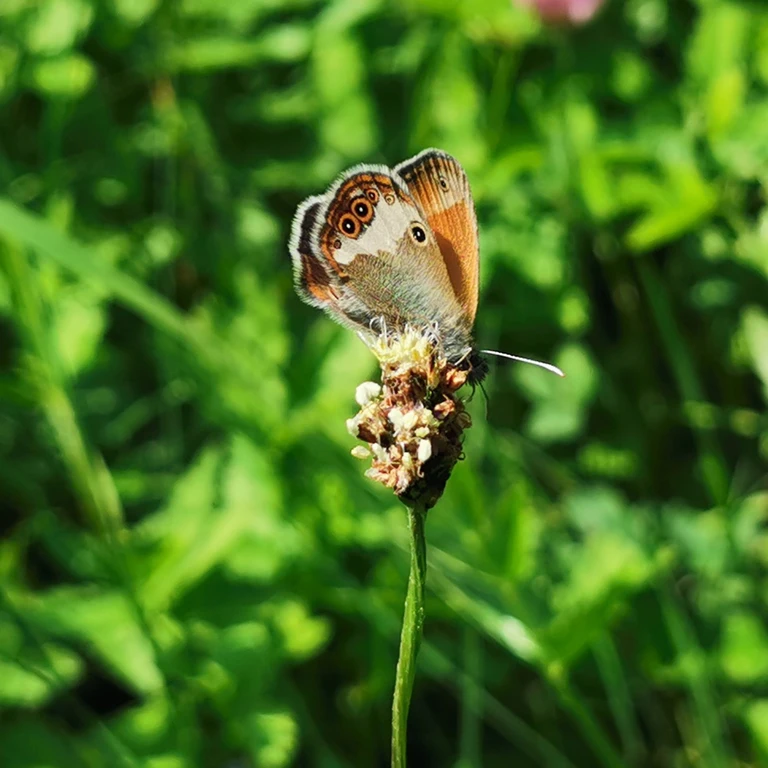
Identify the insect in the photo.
Coenonympha arcania
